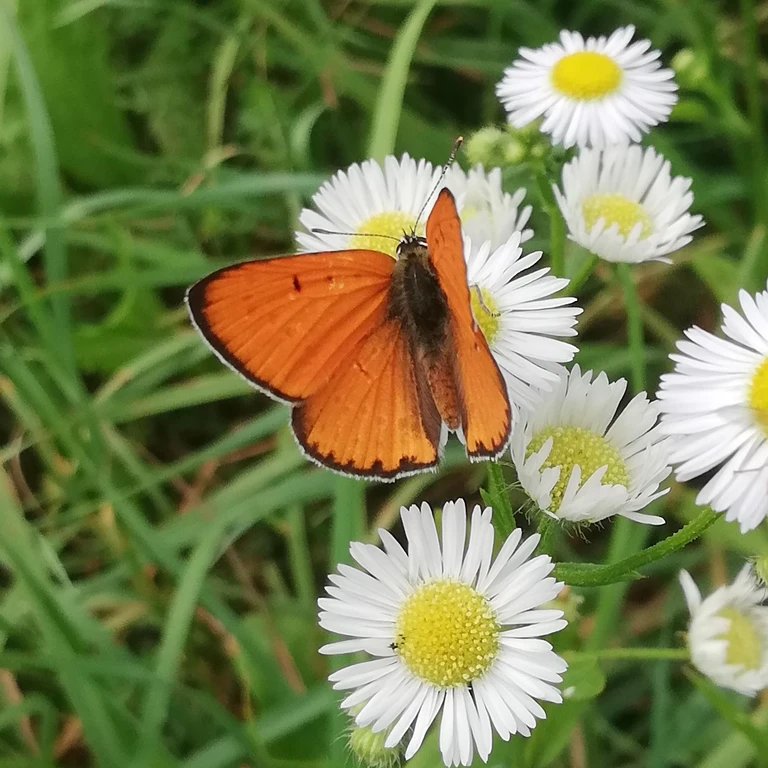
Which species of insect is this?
Lycaena dispar
